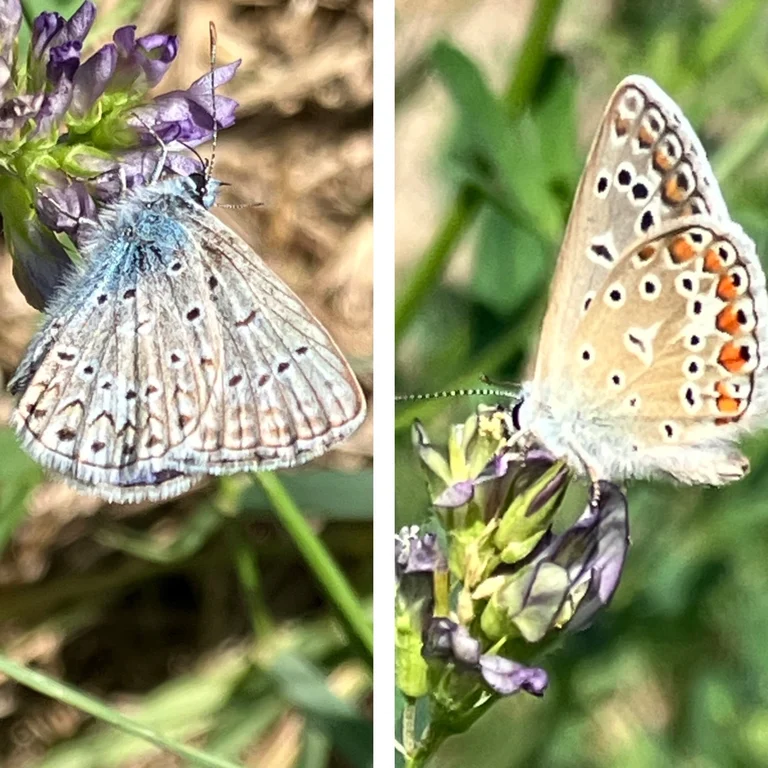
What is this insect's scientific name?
Polyommatus icarus
